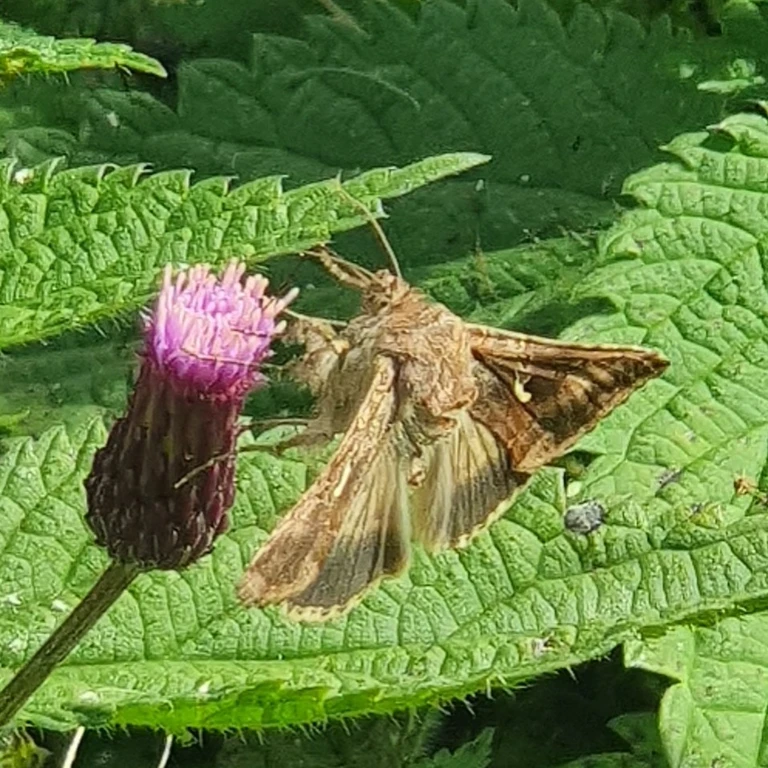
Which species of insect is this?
Autographa gamma
